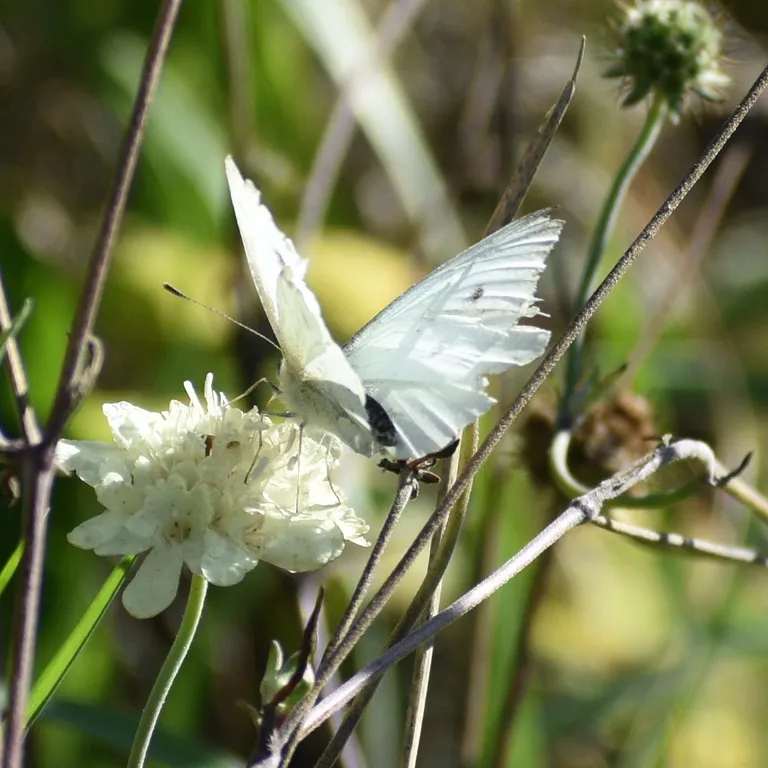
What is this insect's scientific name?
Pieris rapae
